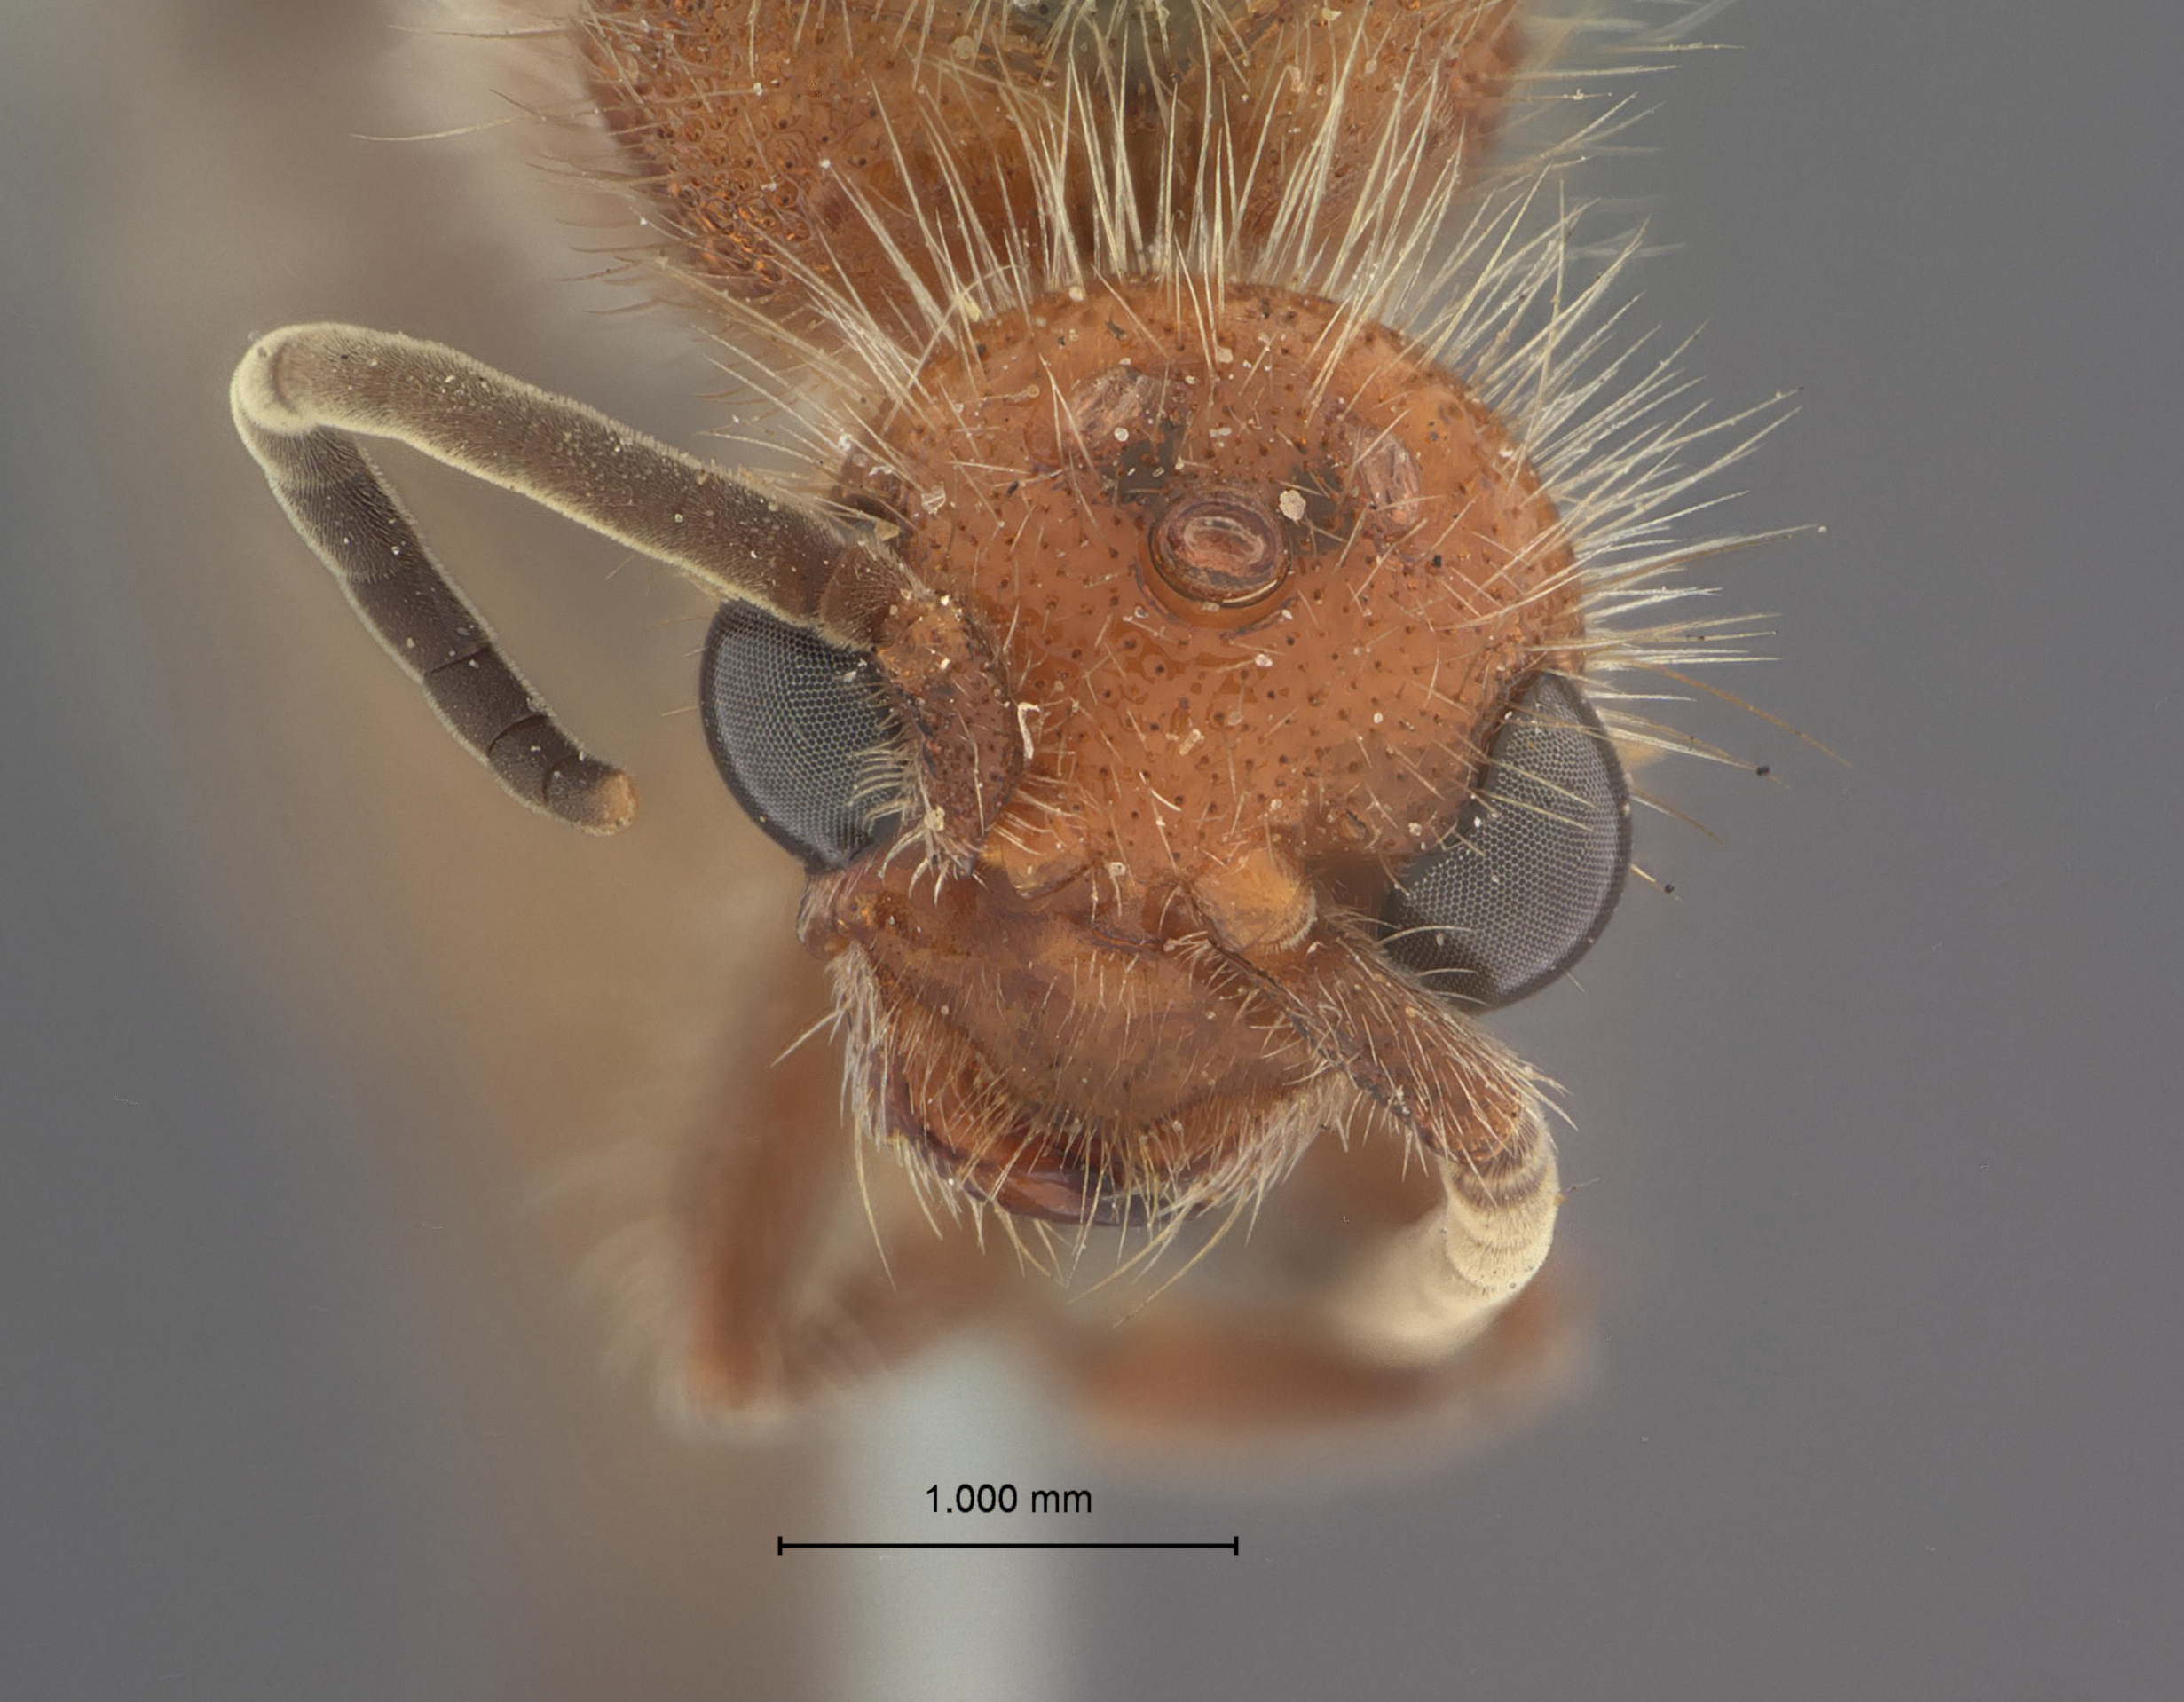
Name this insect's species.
Mutilla cockerelli
